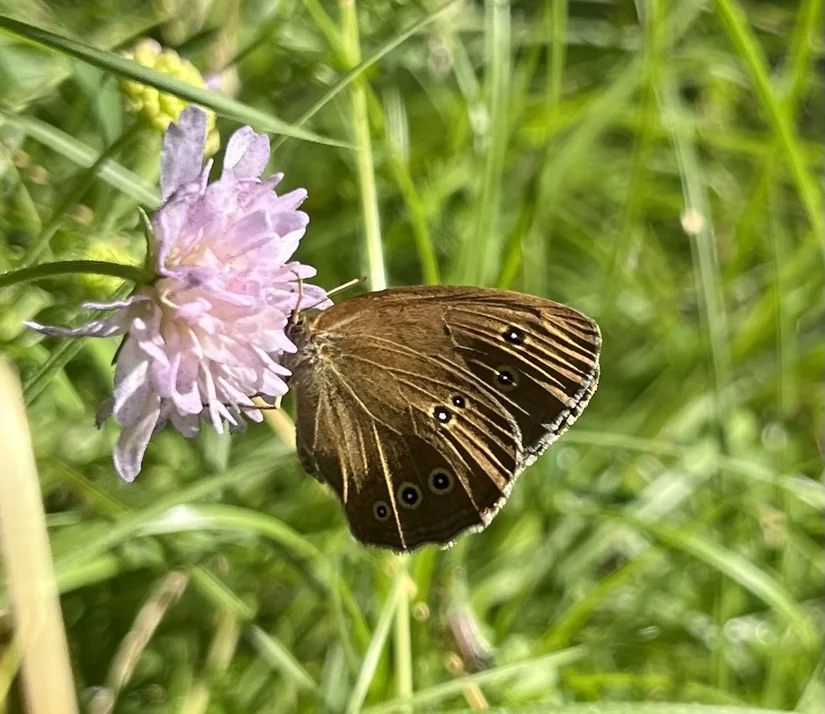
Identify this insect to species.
Aphantopus hyperantus
